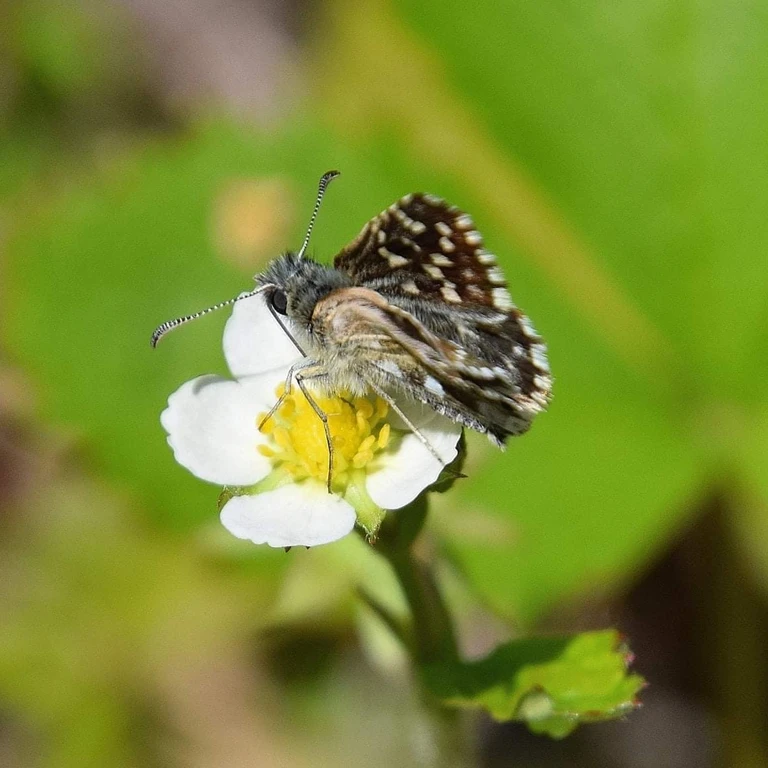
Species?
Pyrgus malvae
